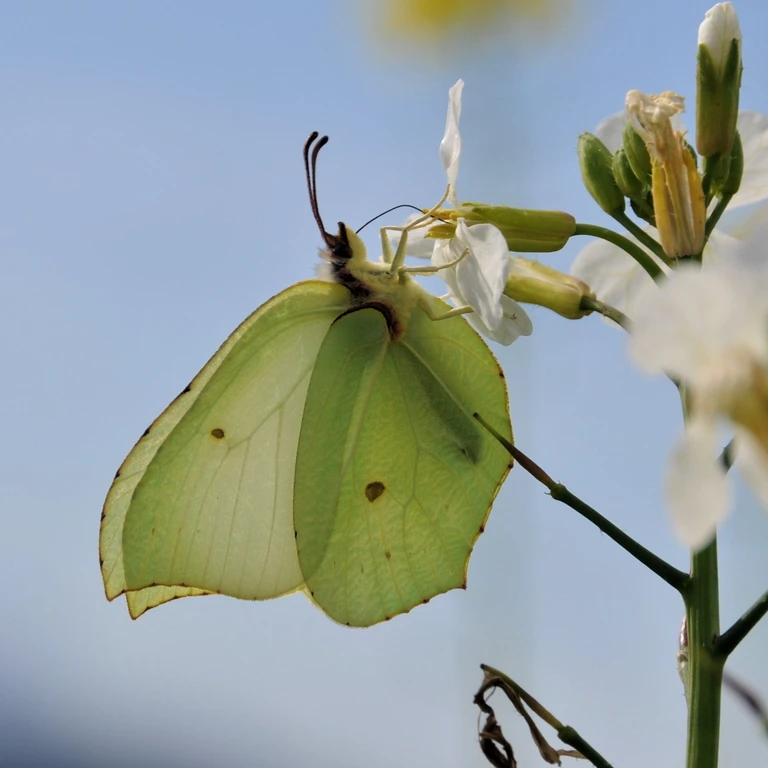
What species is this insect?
Gonepteryx rhamni
